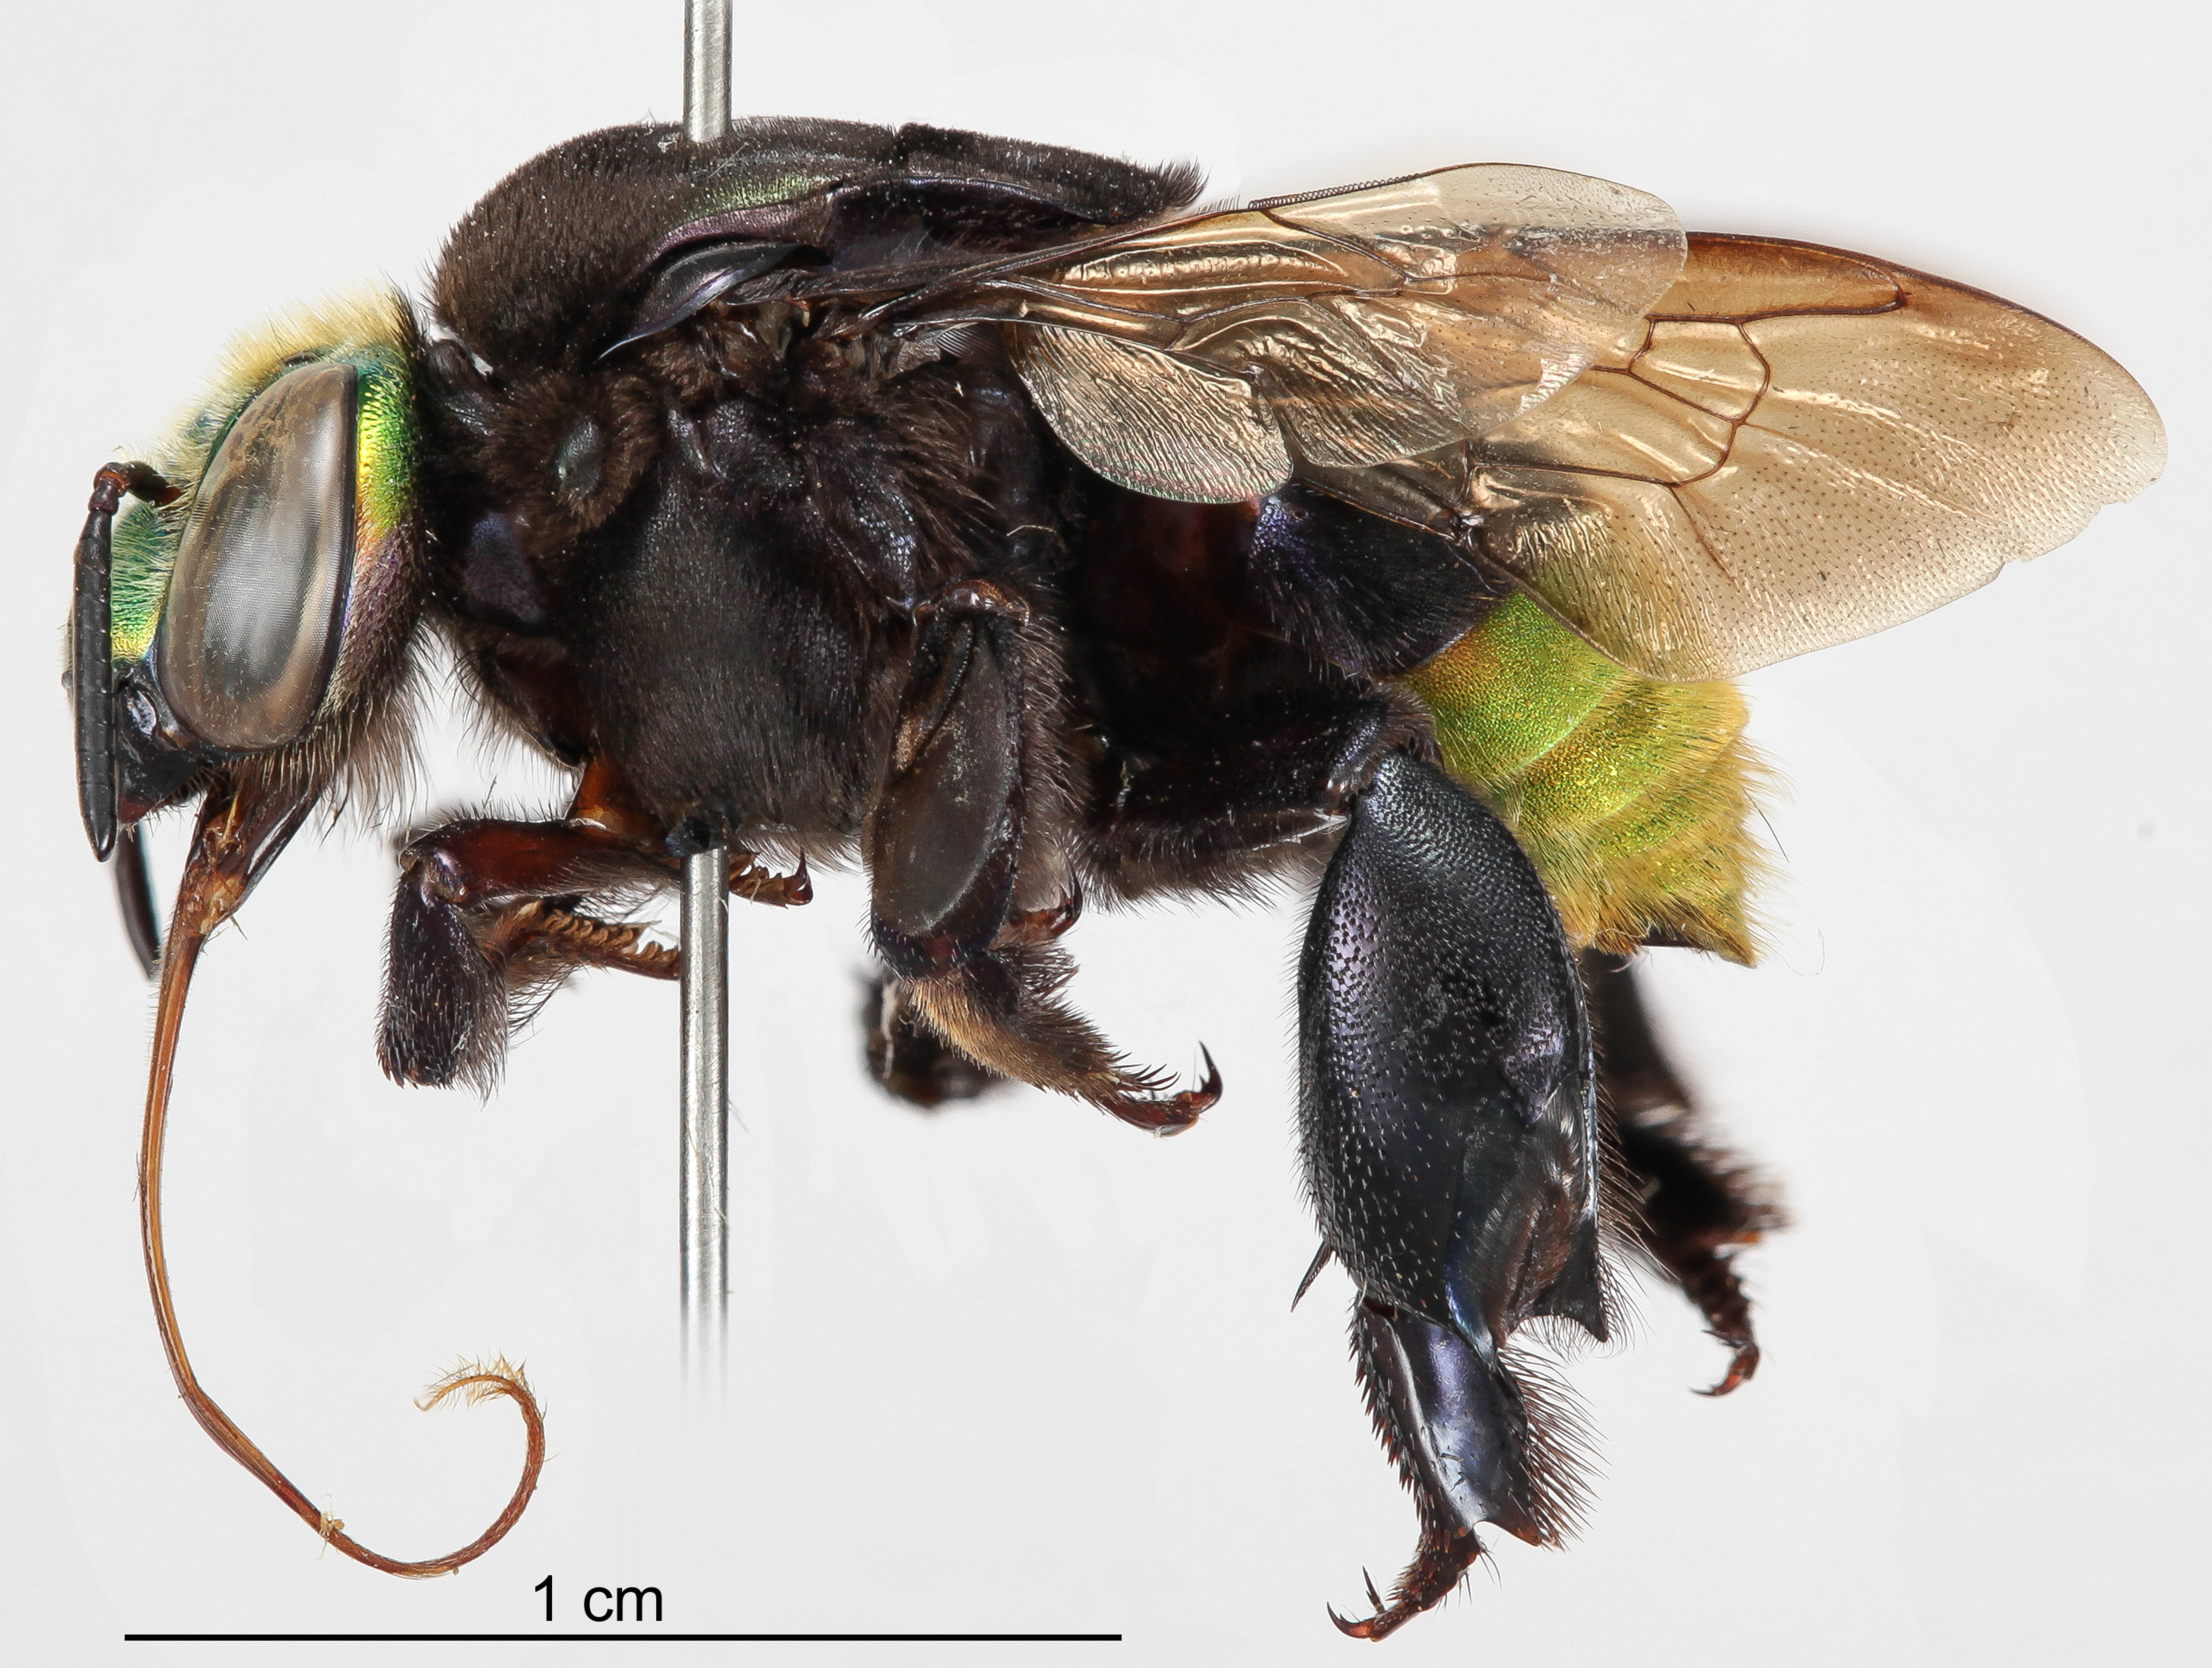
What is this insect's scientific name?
Eufriesea pulchra
